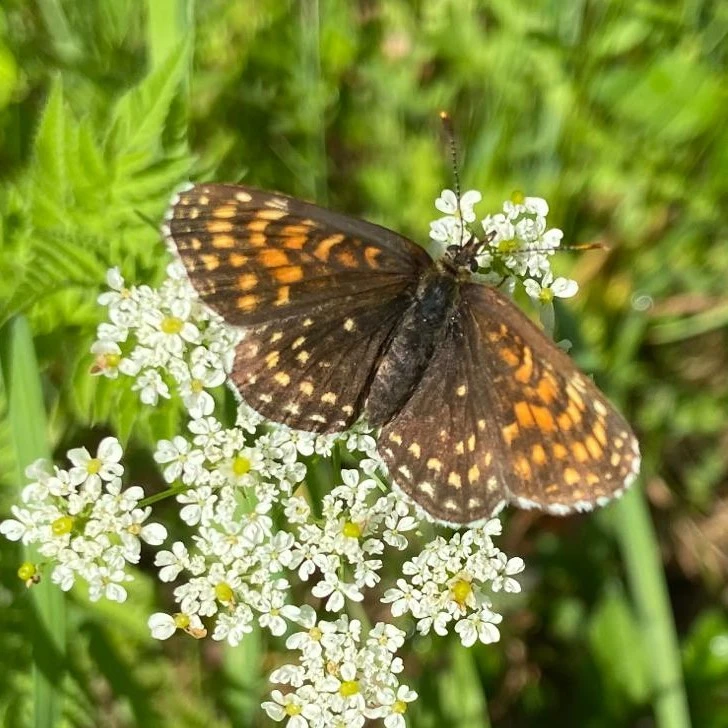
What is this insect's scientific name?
Melitaea diamina
